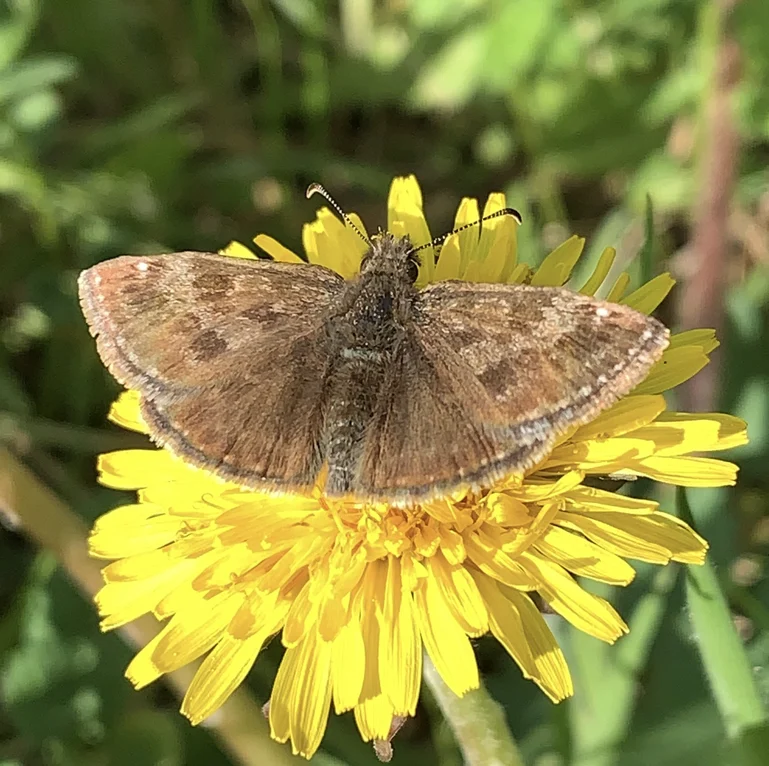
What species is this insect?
Erynnis tages
